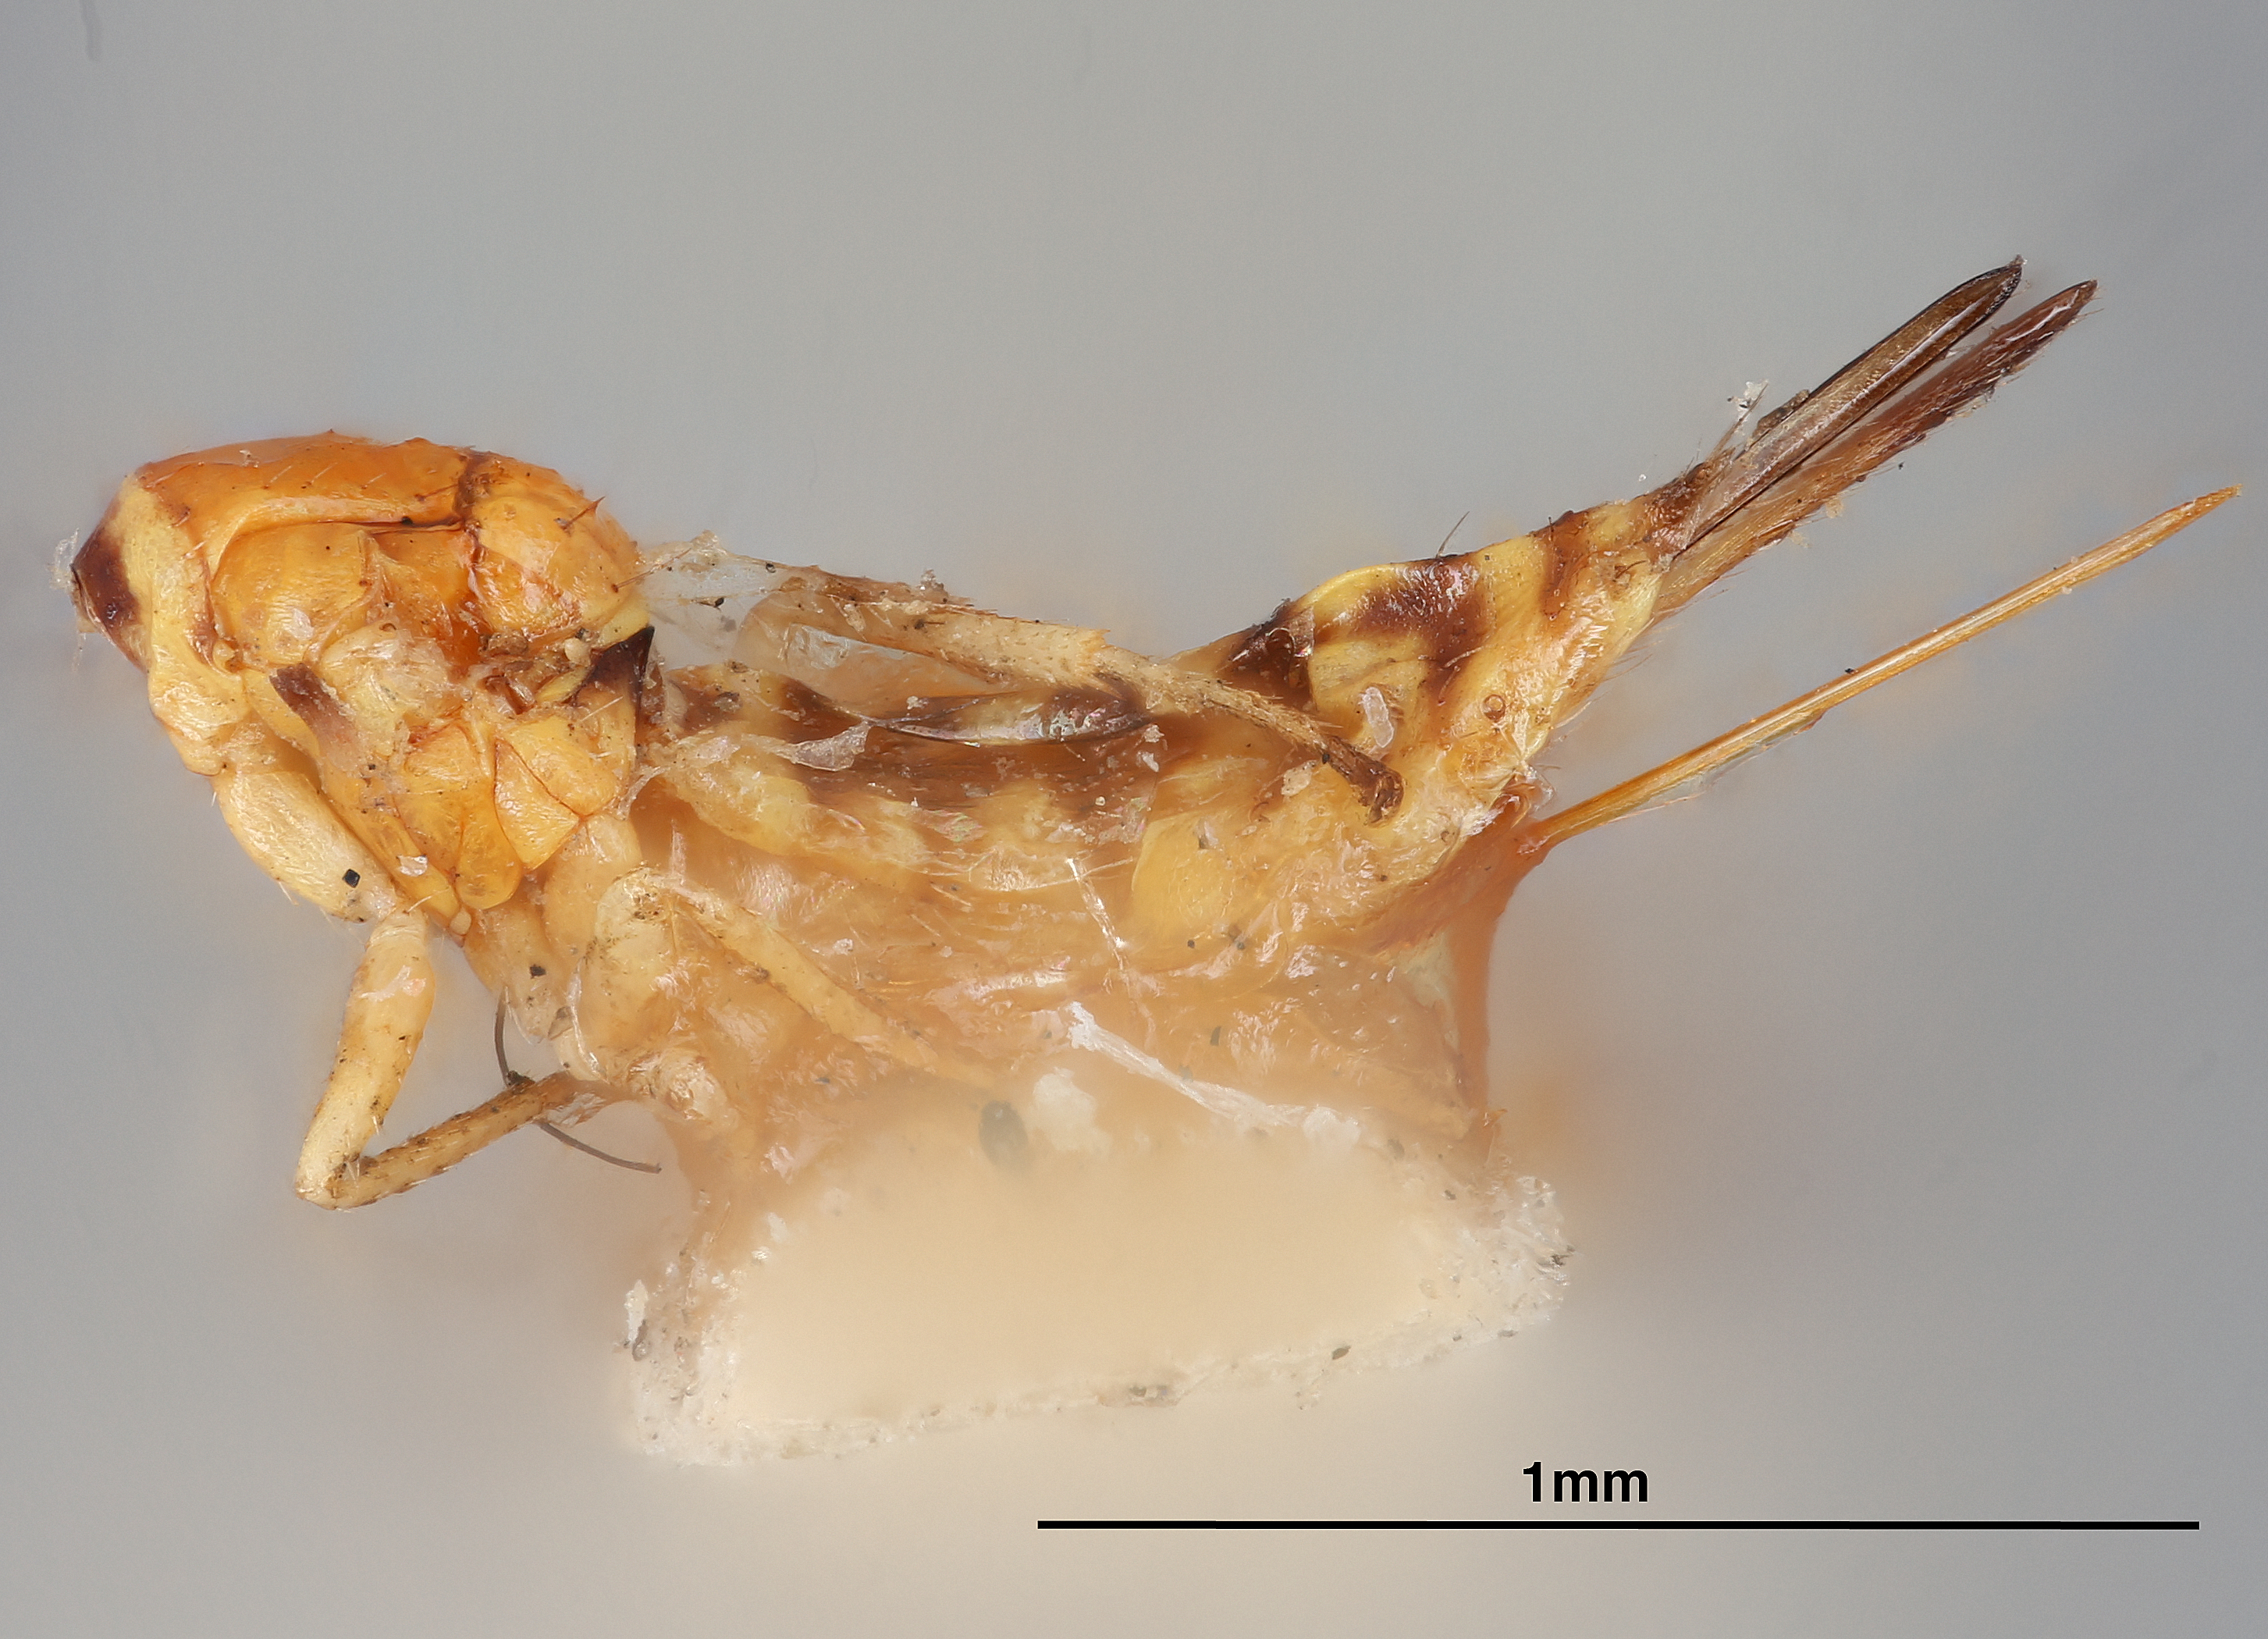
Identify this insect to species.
Aprostocetus fidius
